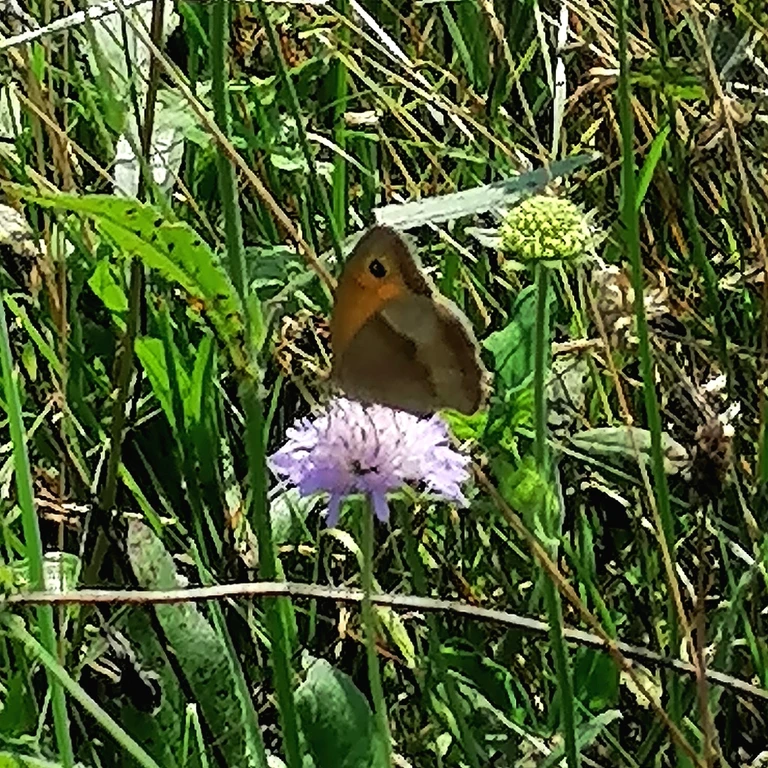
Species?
Maniola jurtina
